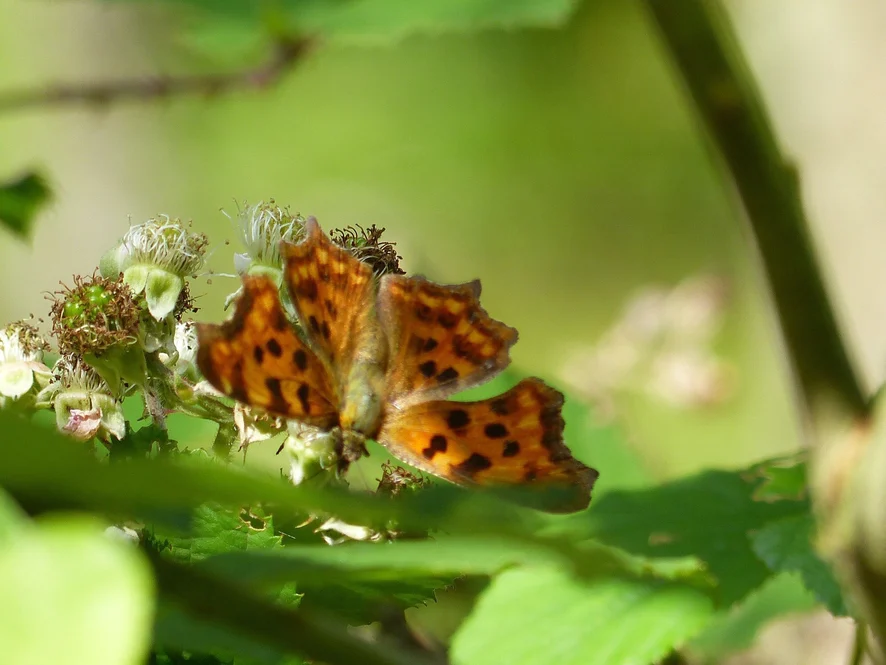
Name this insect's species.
Polygonia c-album
